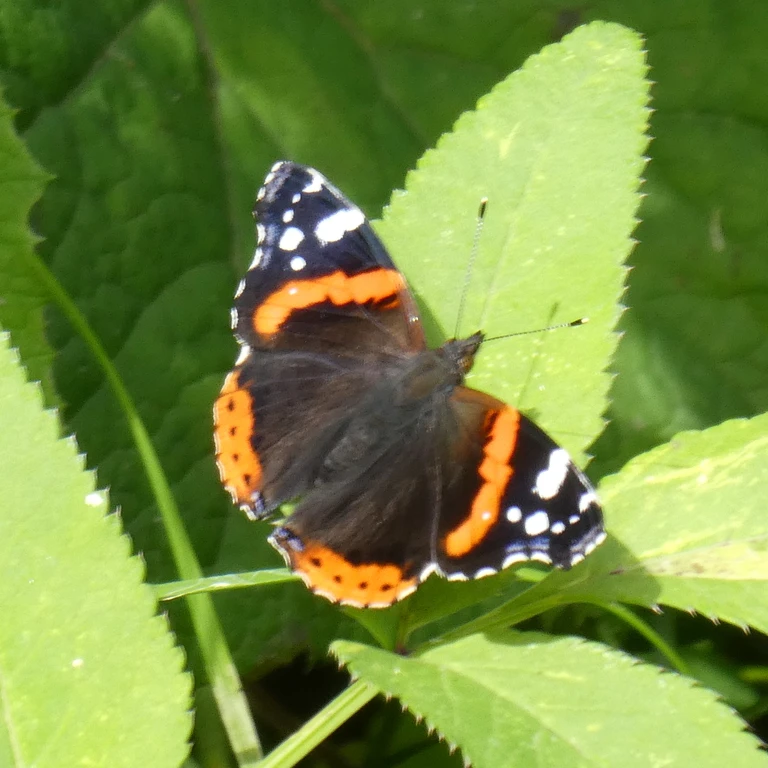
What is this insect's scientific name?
Vanessa atalanta
